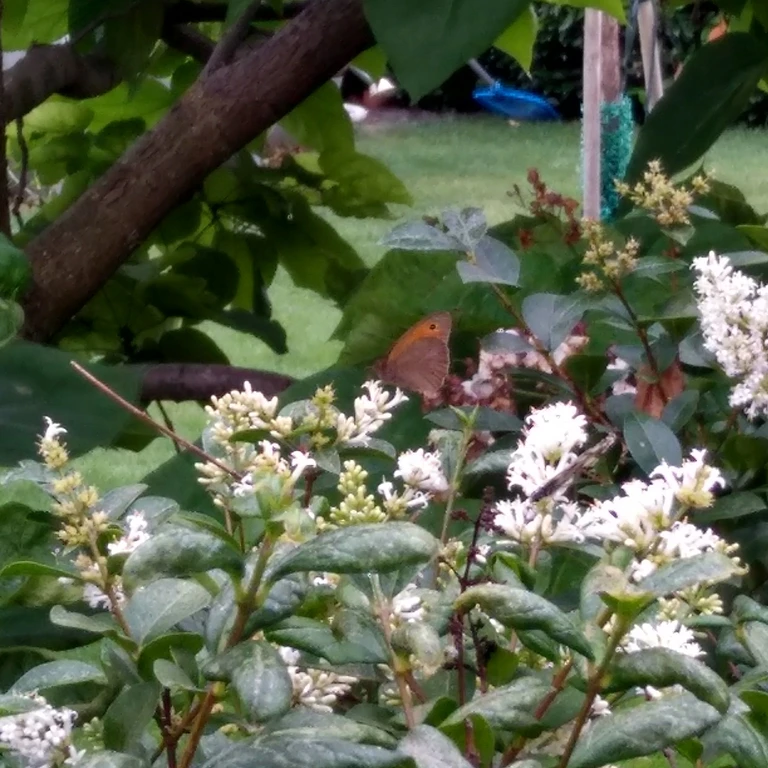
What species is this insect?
Maniola jurtina
